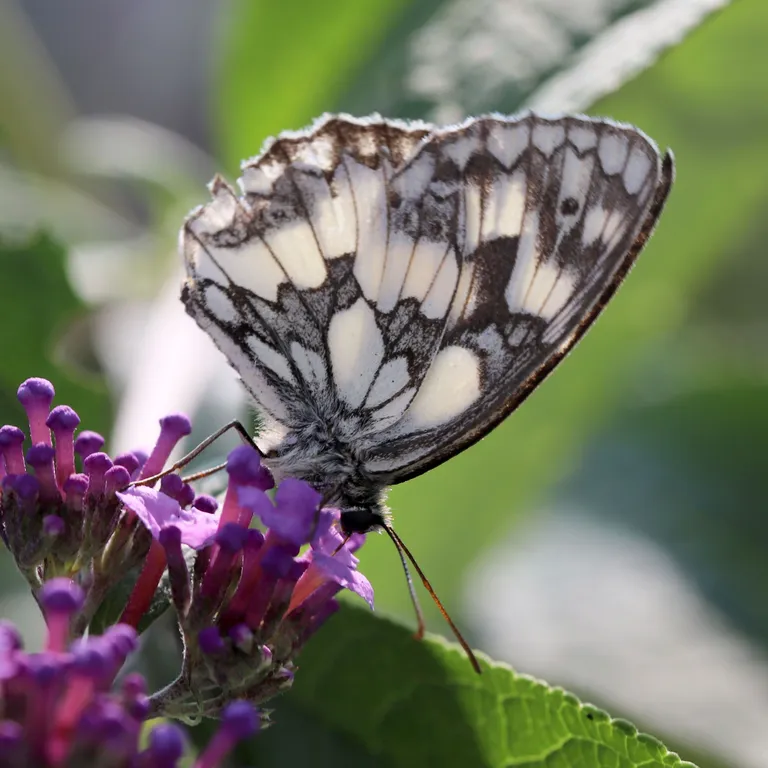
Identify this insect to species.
Melanargia galathea
